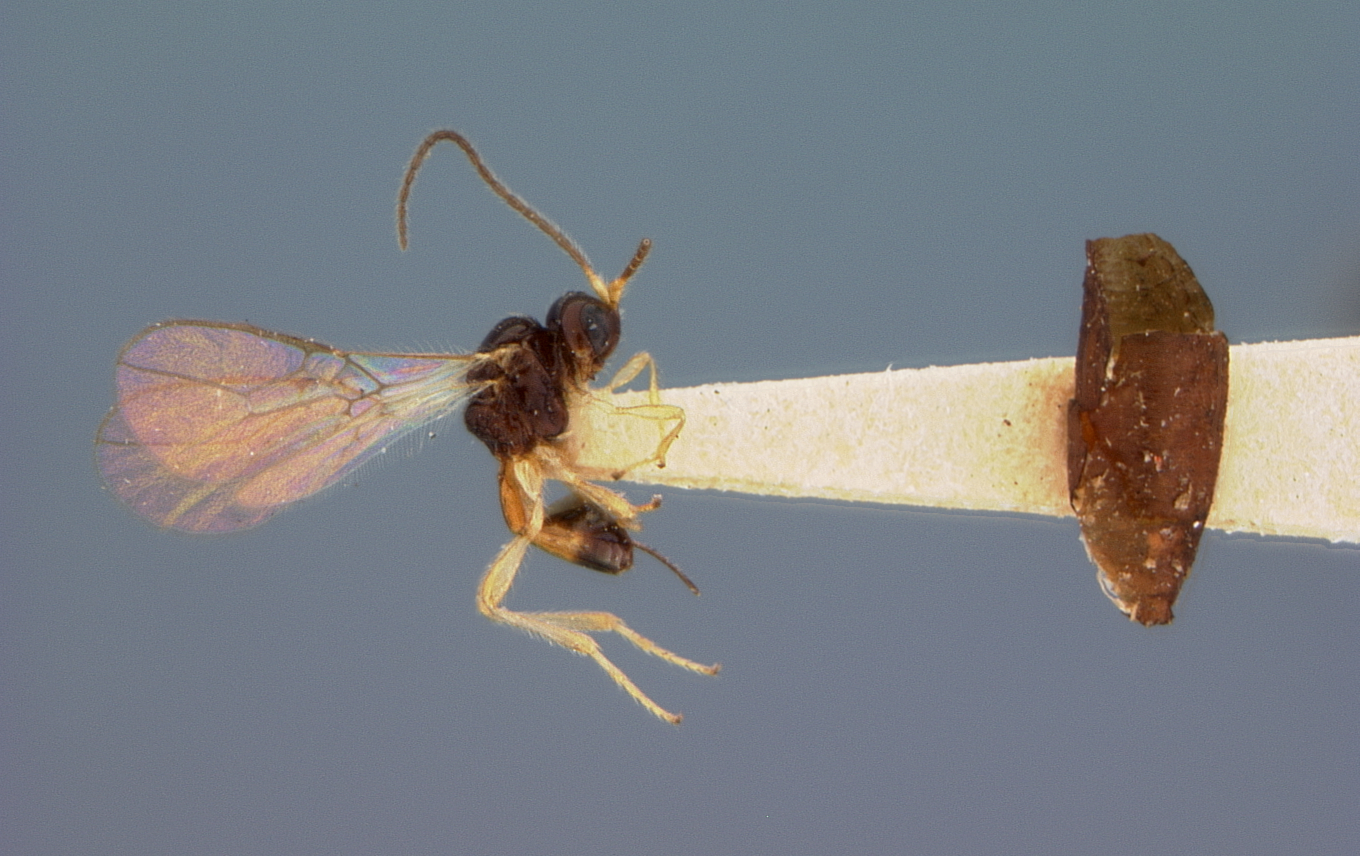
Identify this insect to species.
Aspilota fasciatae
